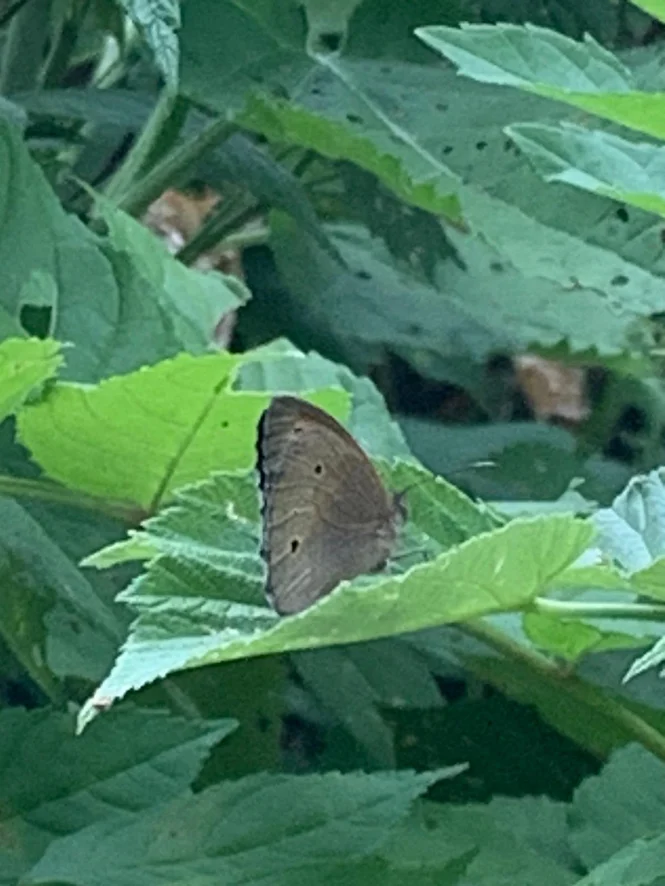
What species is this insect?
Maniola jurtina
